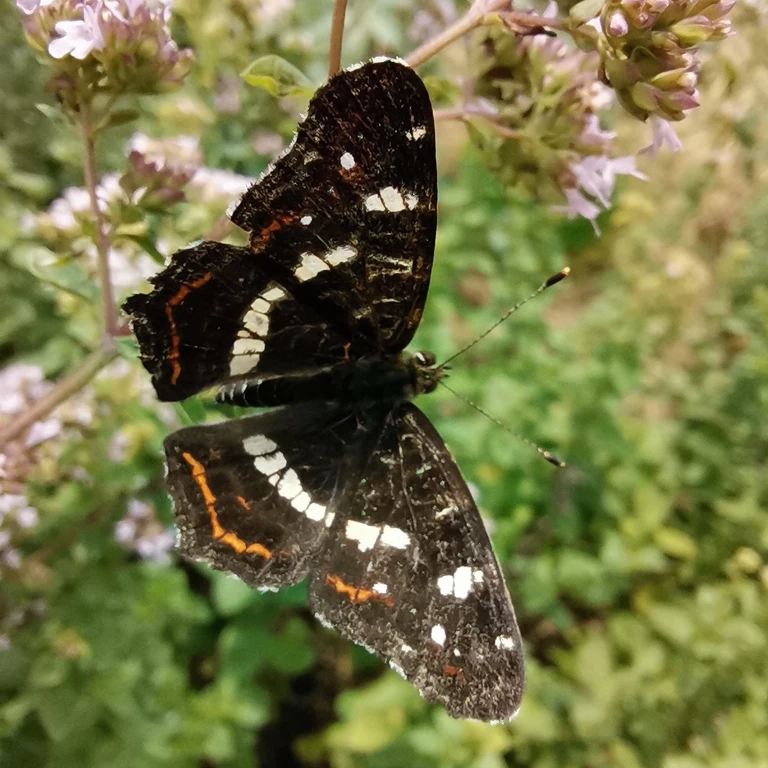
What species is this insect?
Araschnia levana
